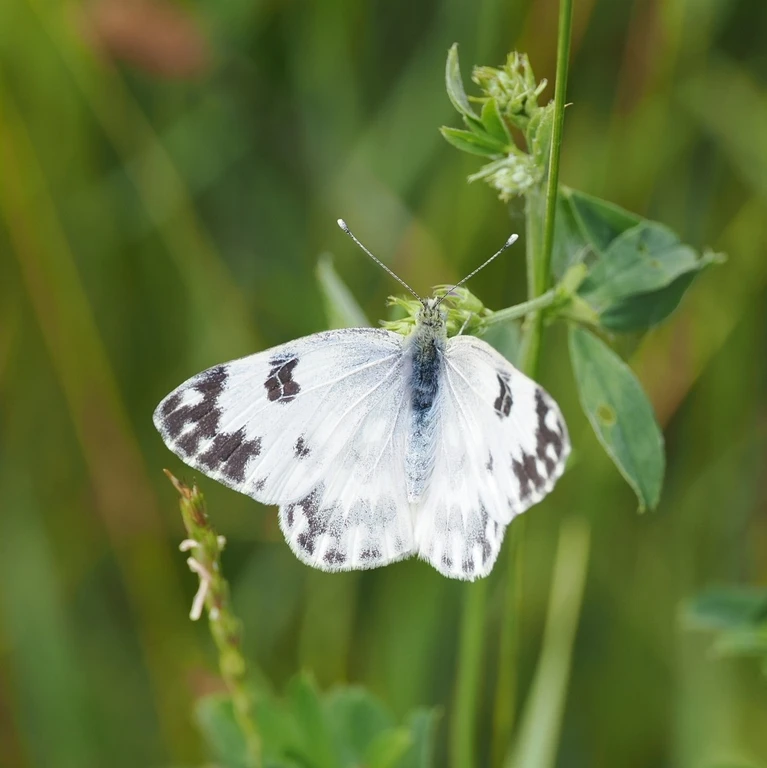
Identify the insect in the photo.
Pontia edusa
